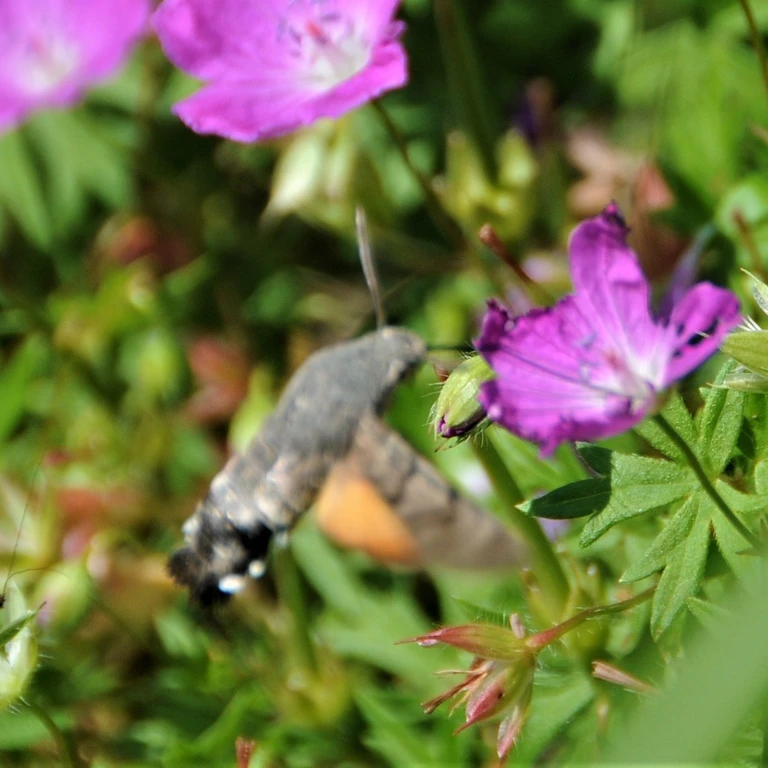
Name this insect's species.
Macroglossum stellatarum
